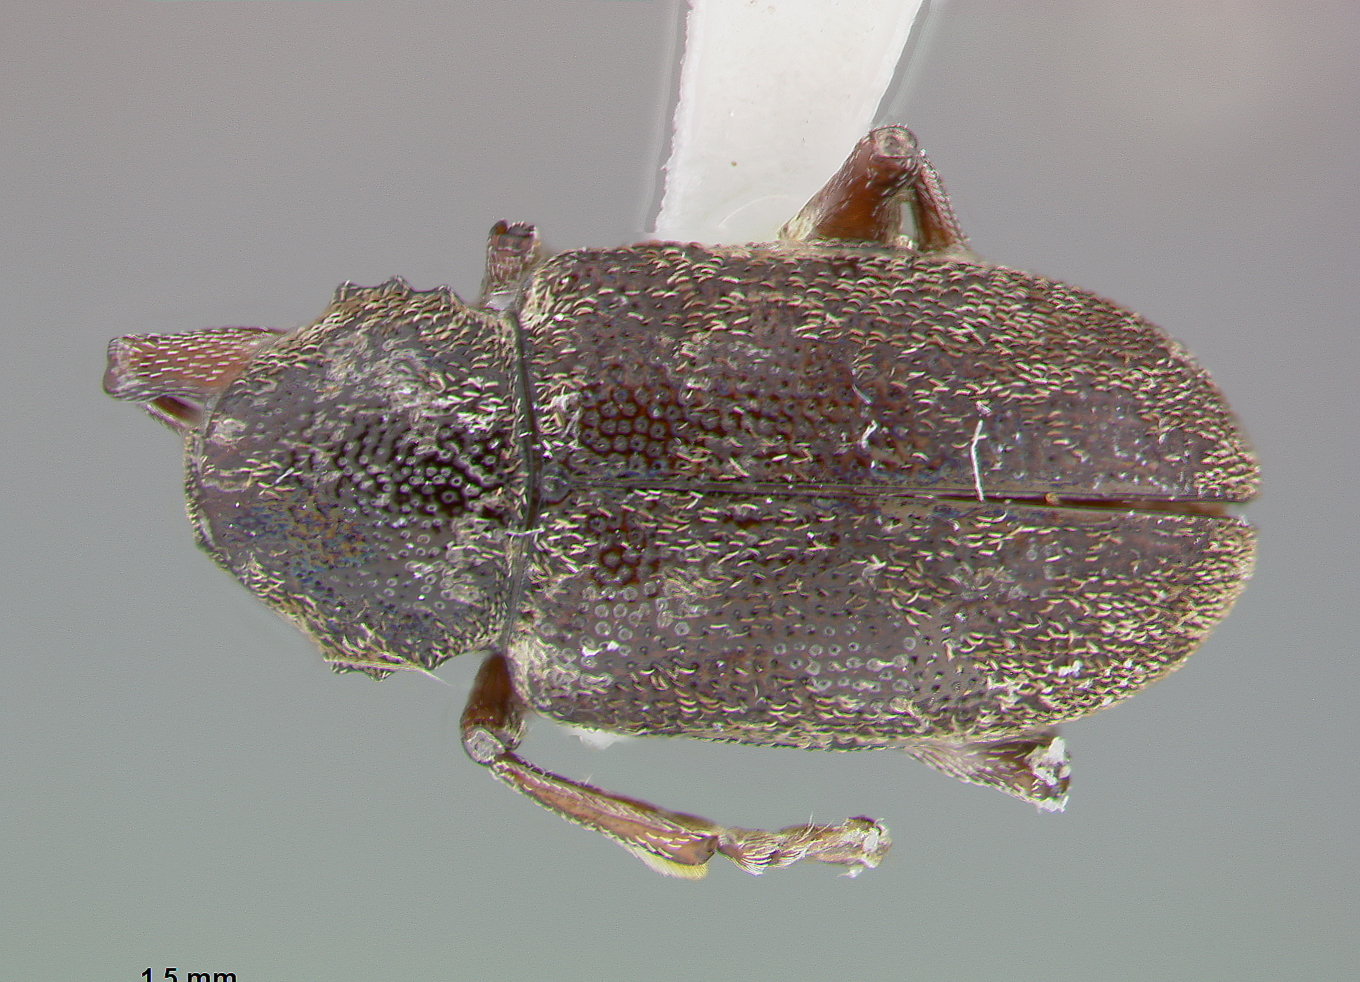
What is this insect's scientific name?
Myochrous geminus
